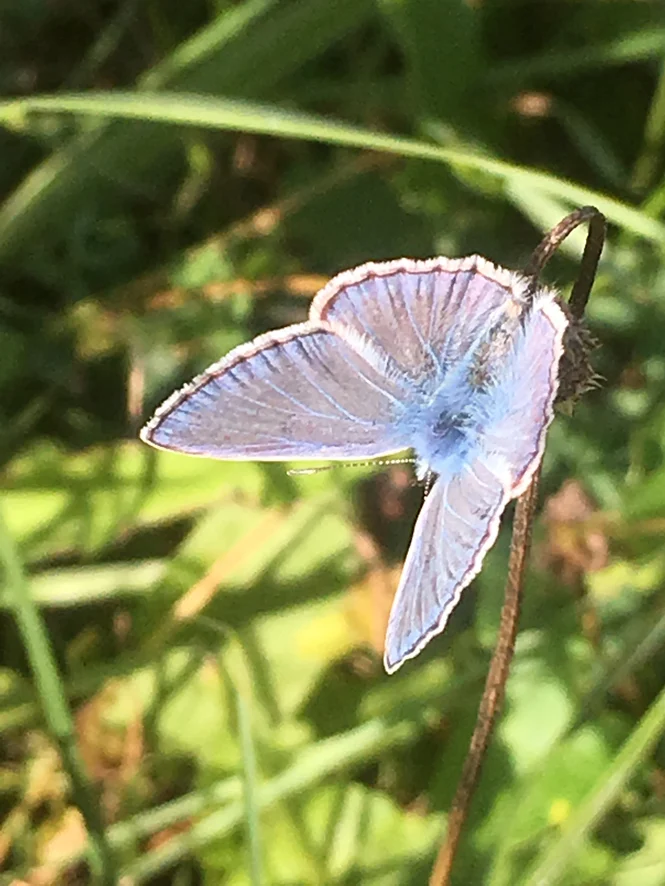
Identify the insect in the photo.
Polyommatus icarus
